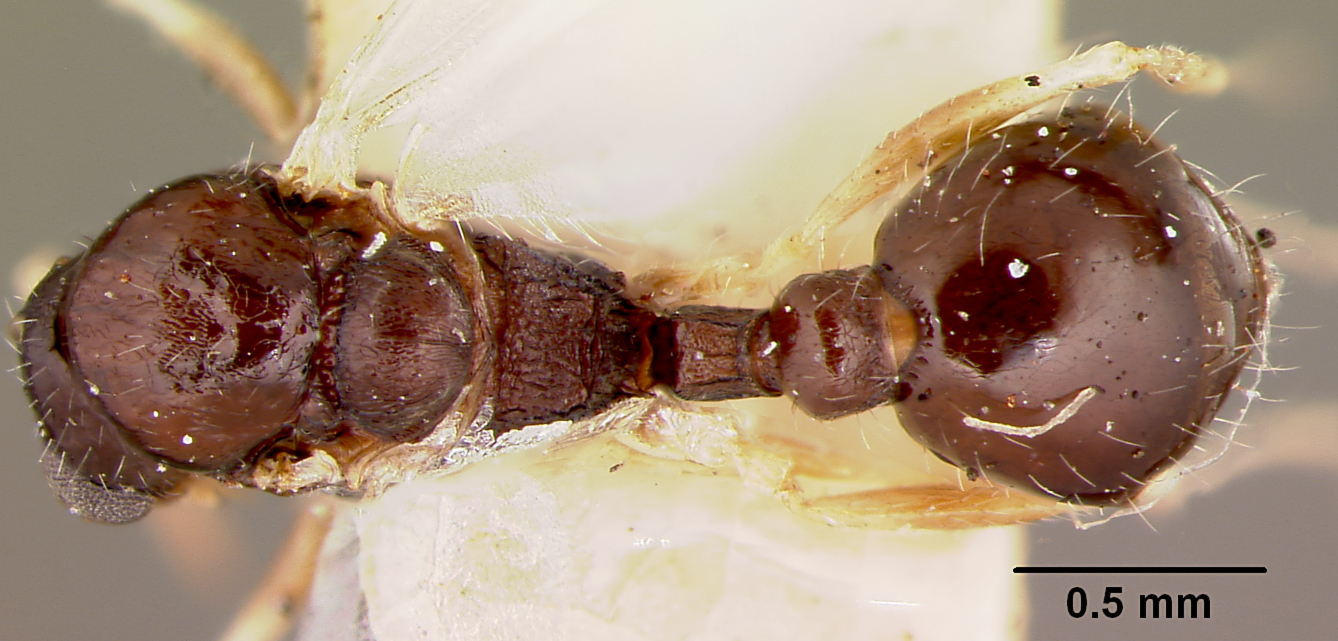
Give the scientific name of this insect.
Leptothorax manni
